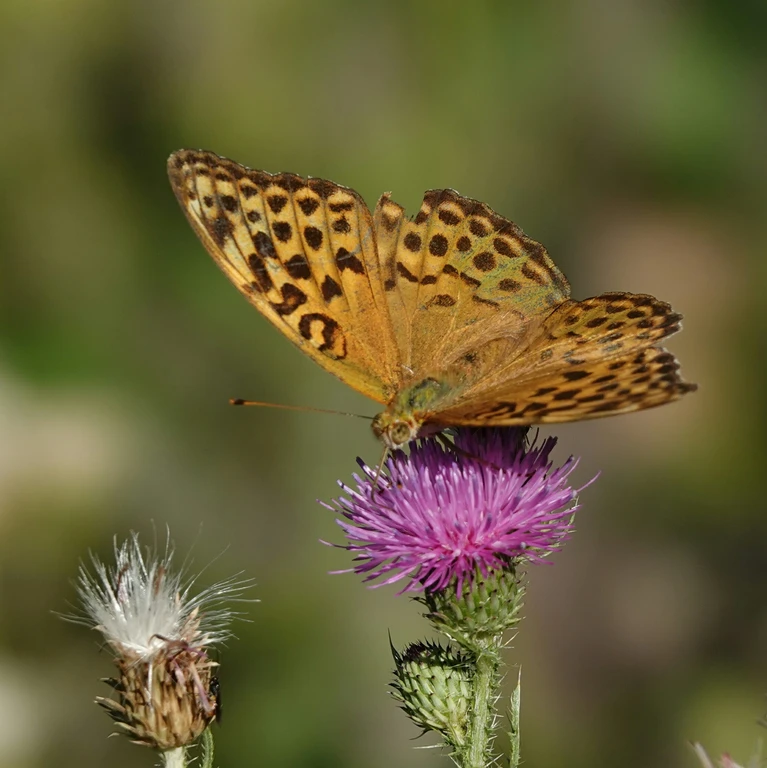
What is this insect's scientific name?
Argynnis paphia
